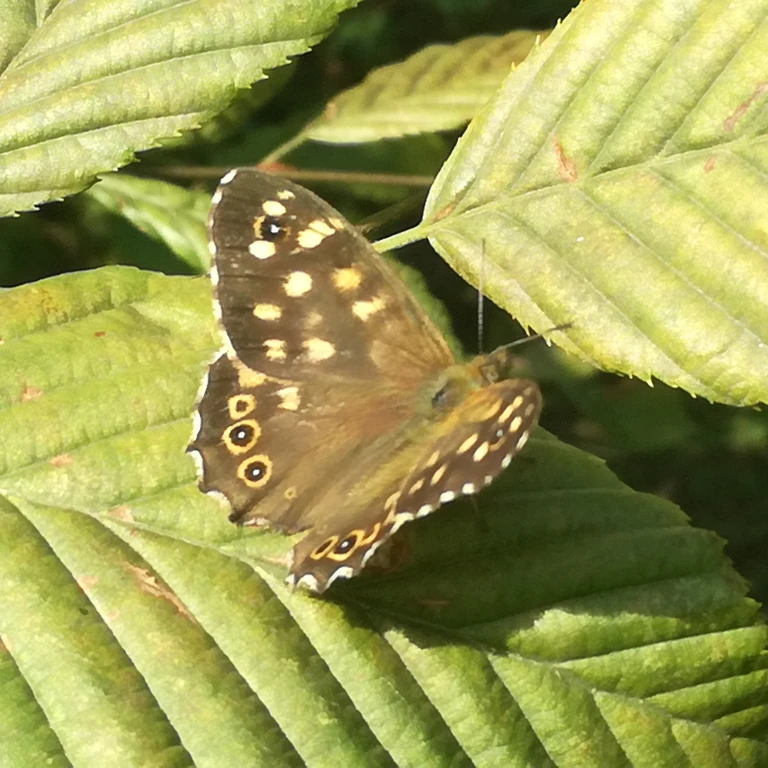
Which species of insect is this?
Pararge aegeria
